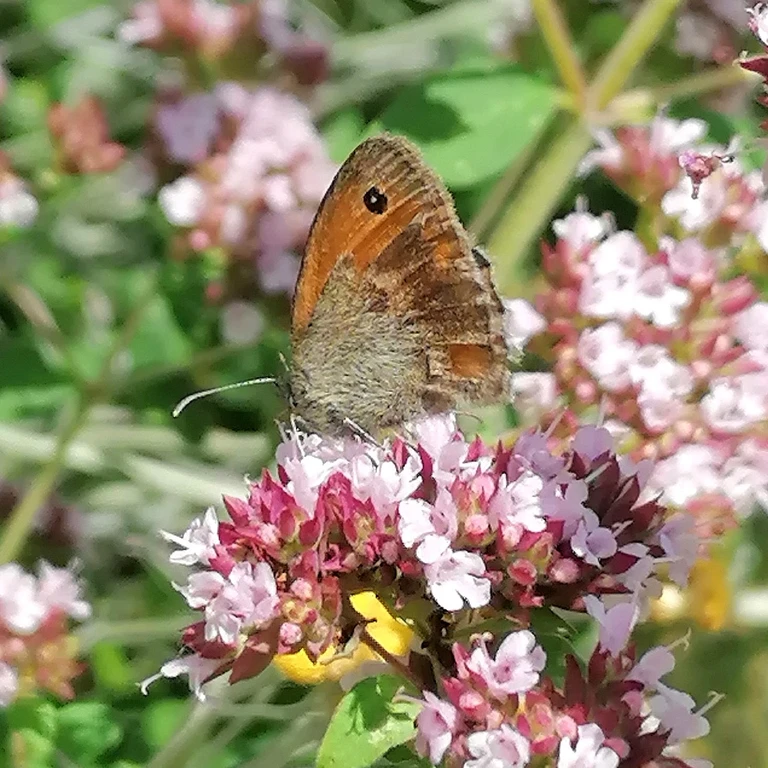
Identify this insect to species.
Coenonympha pamphilus
